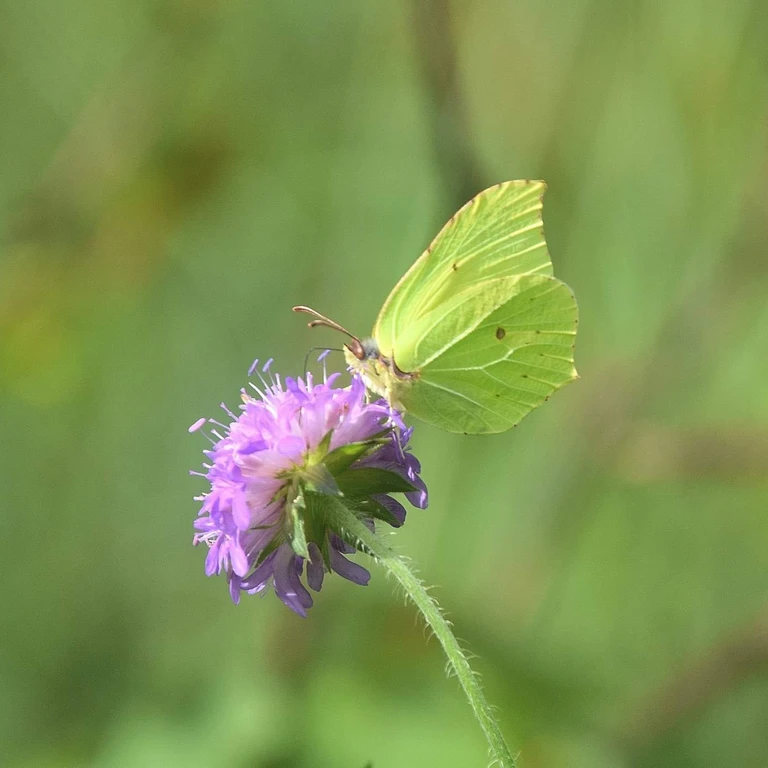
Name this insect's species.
Gonepteryx rhamni
